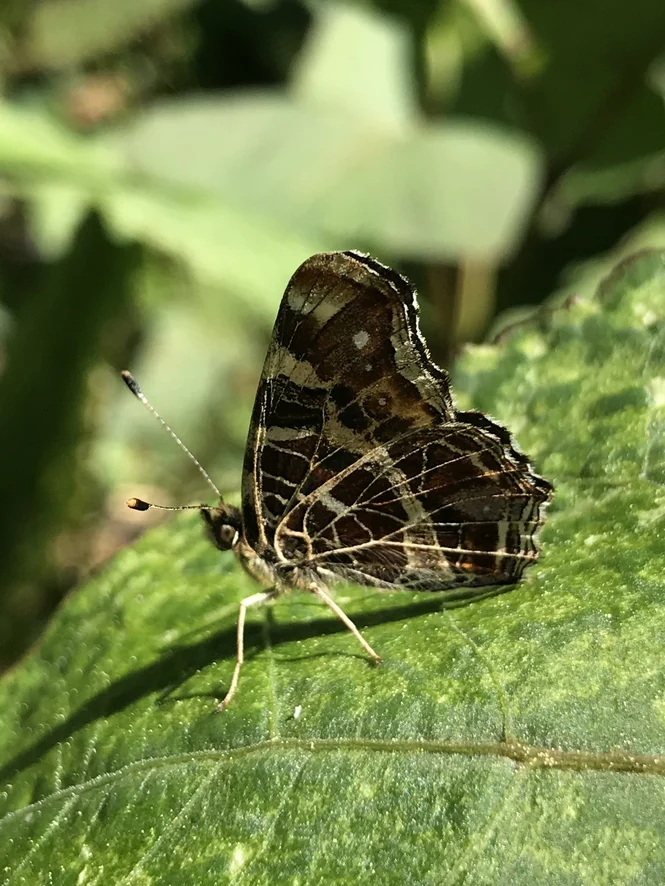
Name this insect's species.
Araschnia levana
